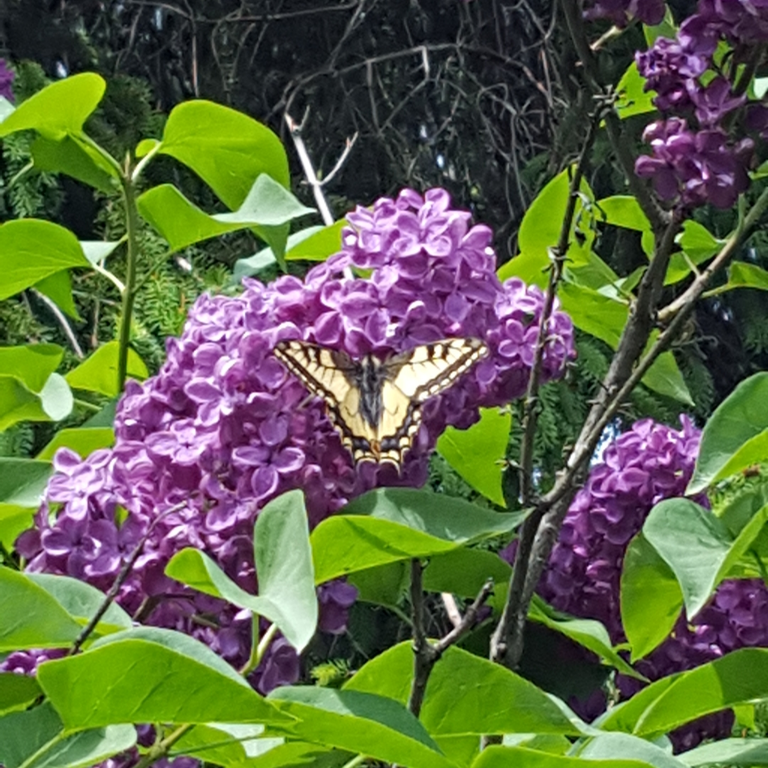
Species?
Papilio machaon
